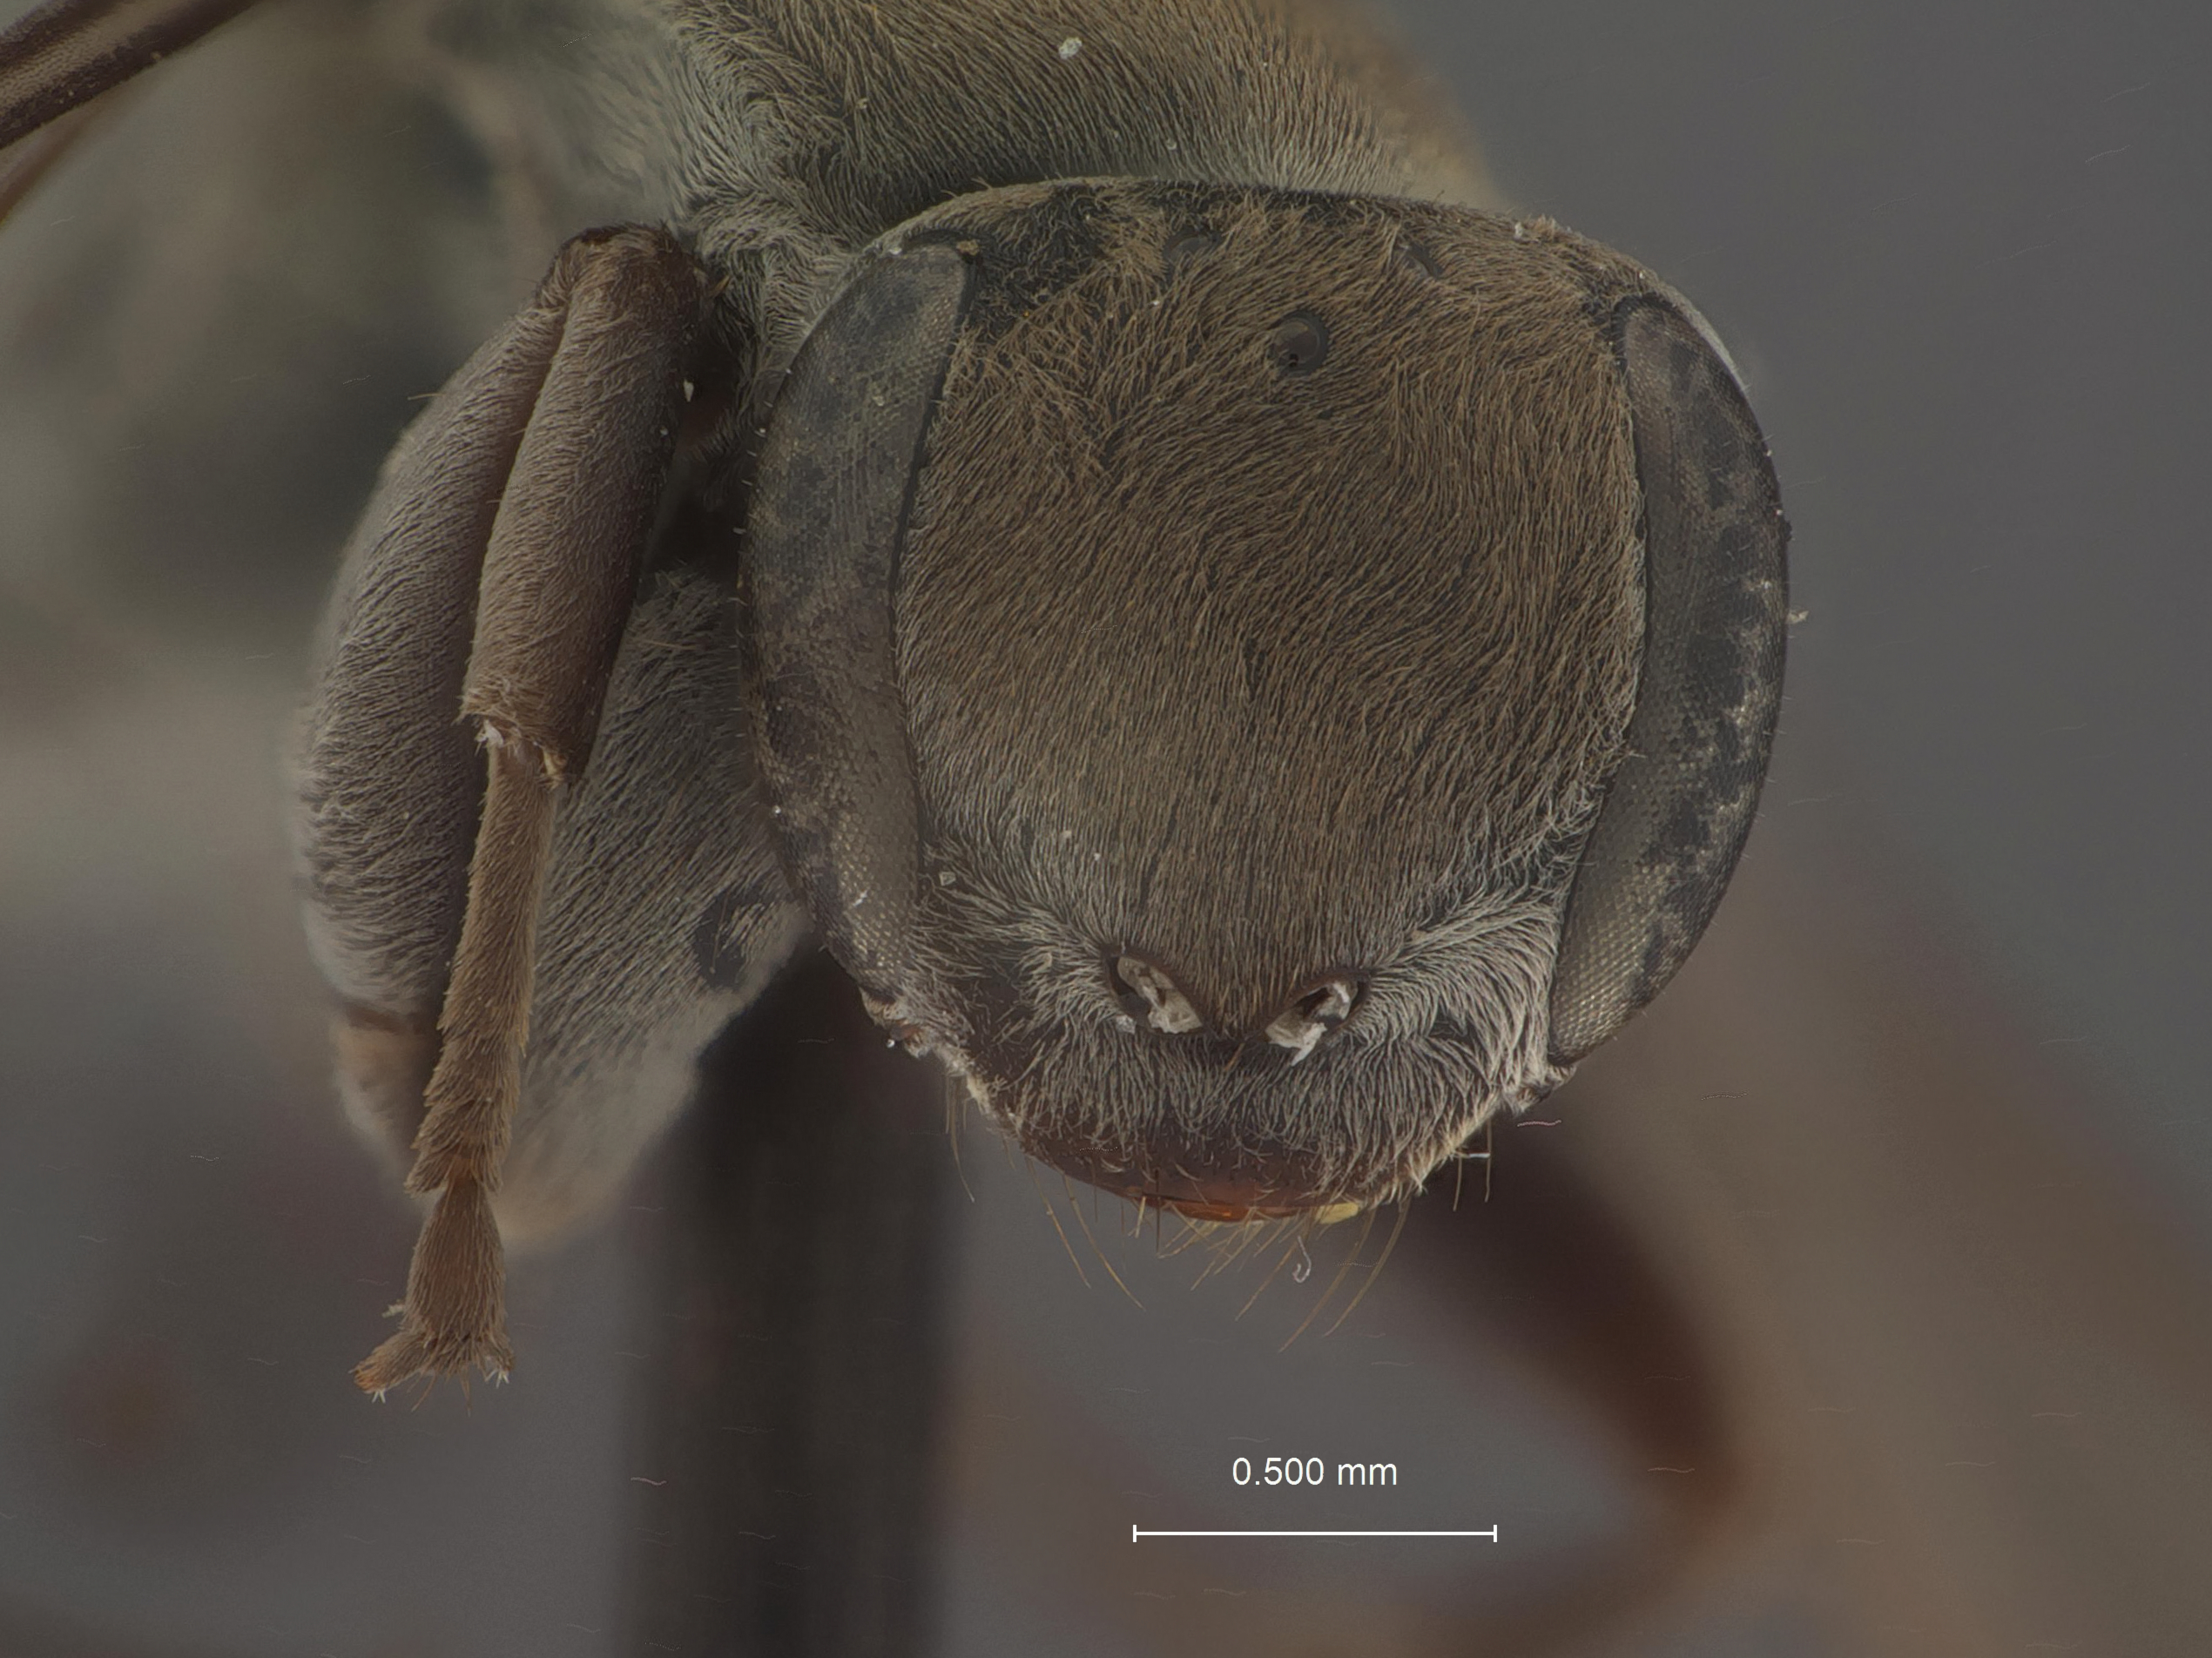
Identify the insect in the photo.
Allaporus mexicanus
